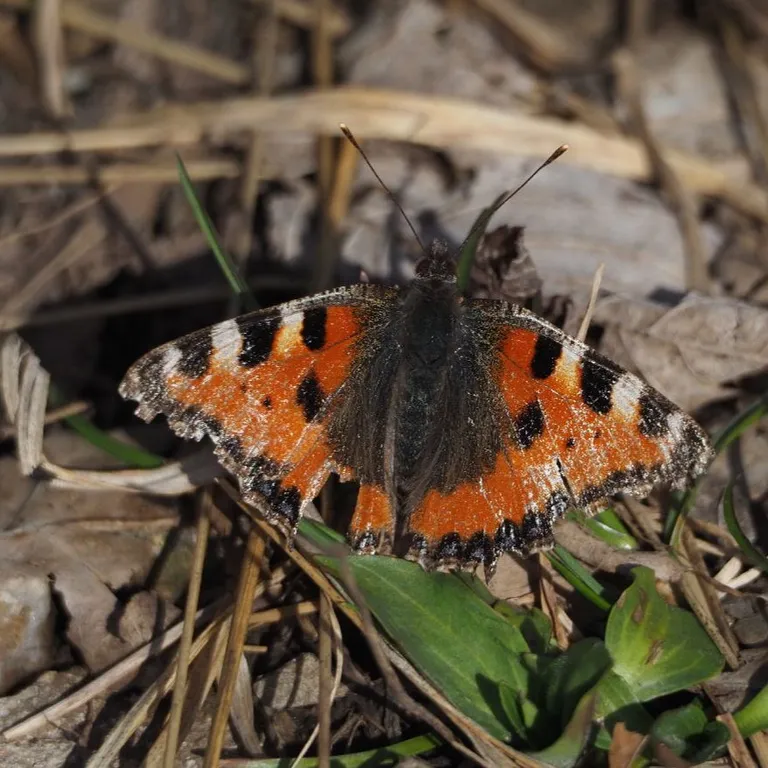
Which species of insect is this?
Aglais urticae
